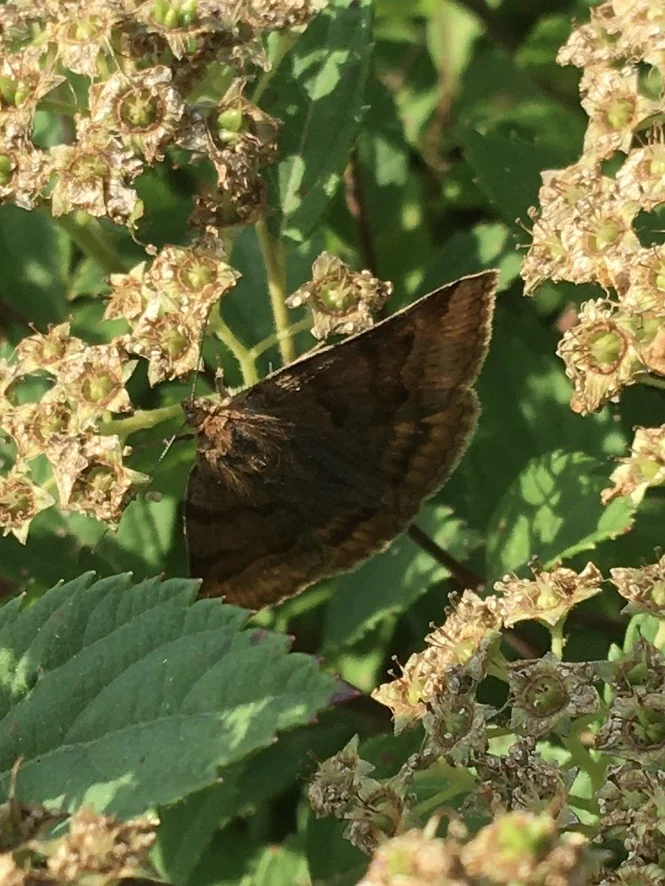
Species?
Euclidia glyphica
